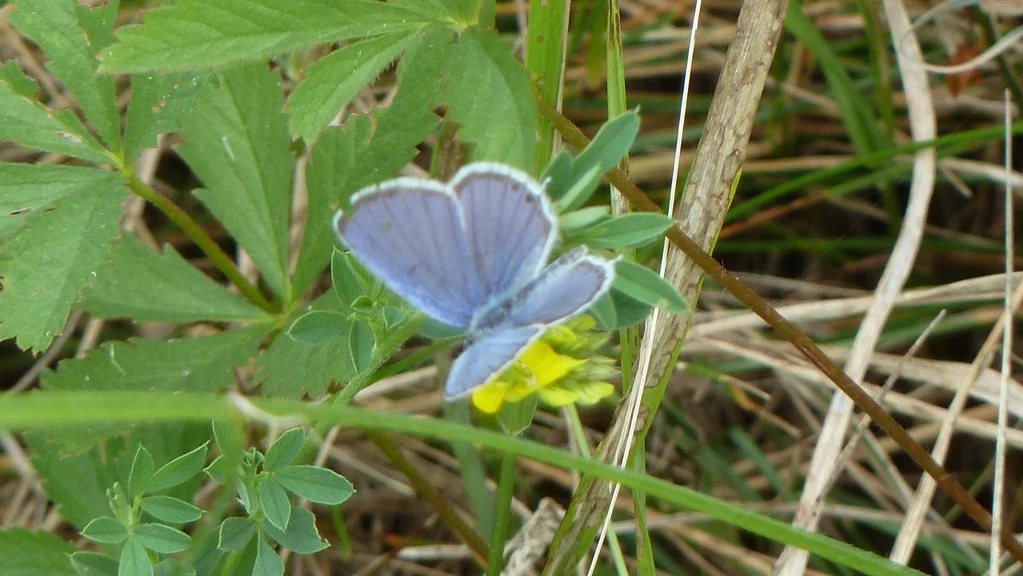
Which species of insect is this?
Cupido argiades (also Elkalyce argiades)
